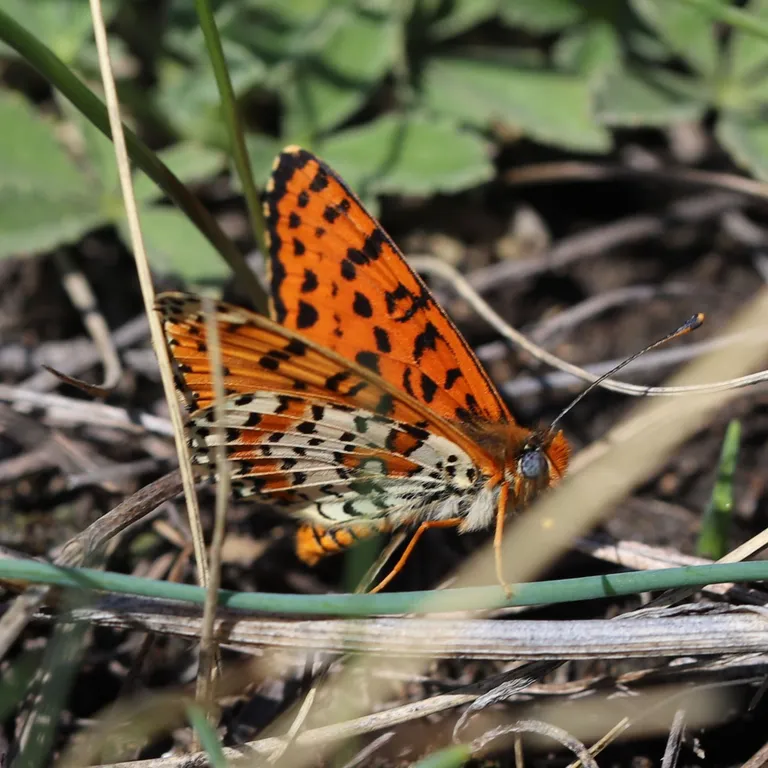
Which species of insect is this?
Melitaea didyma
